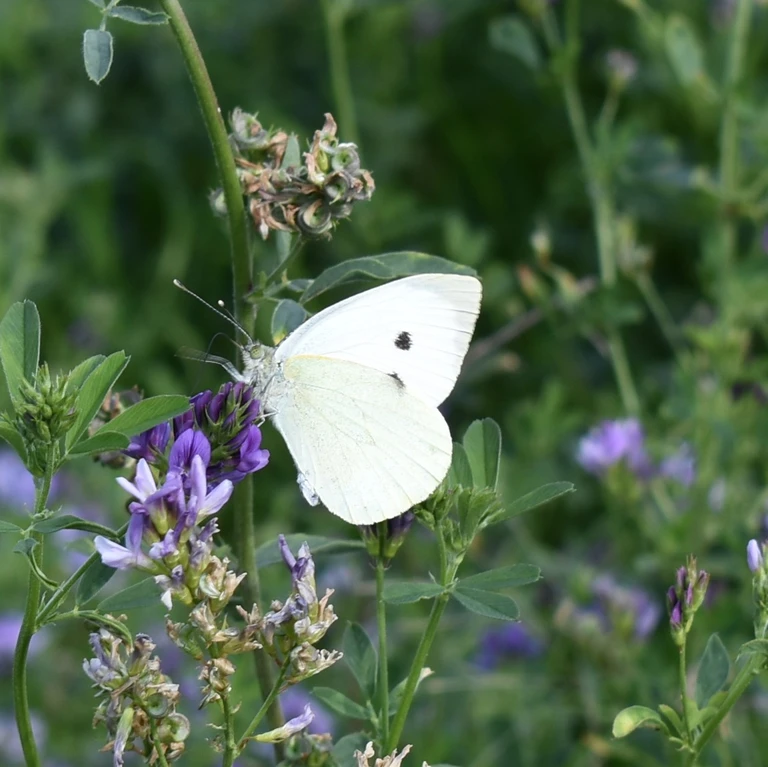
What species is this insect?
Pieris brassicae
